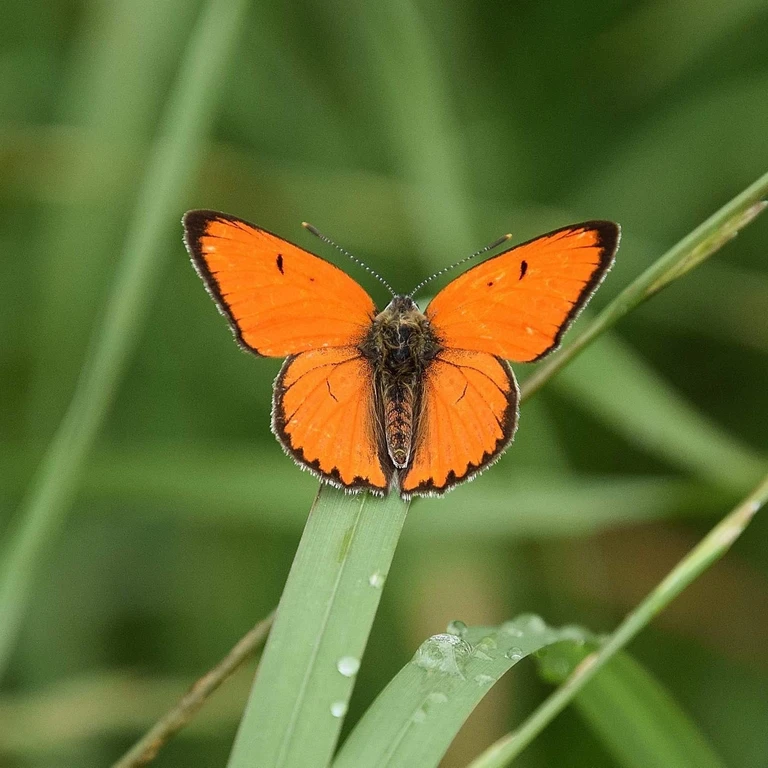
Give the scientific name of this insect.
Lycaena dispar
